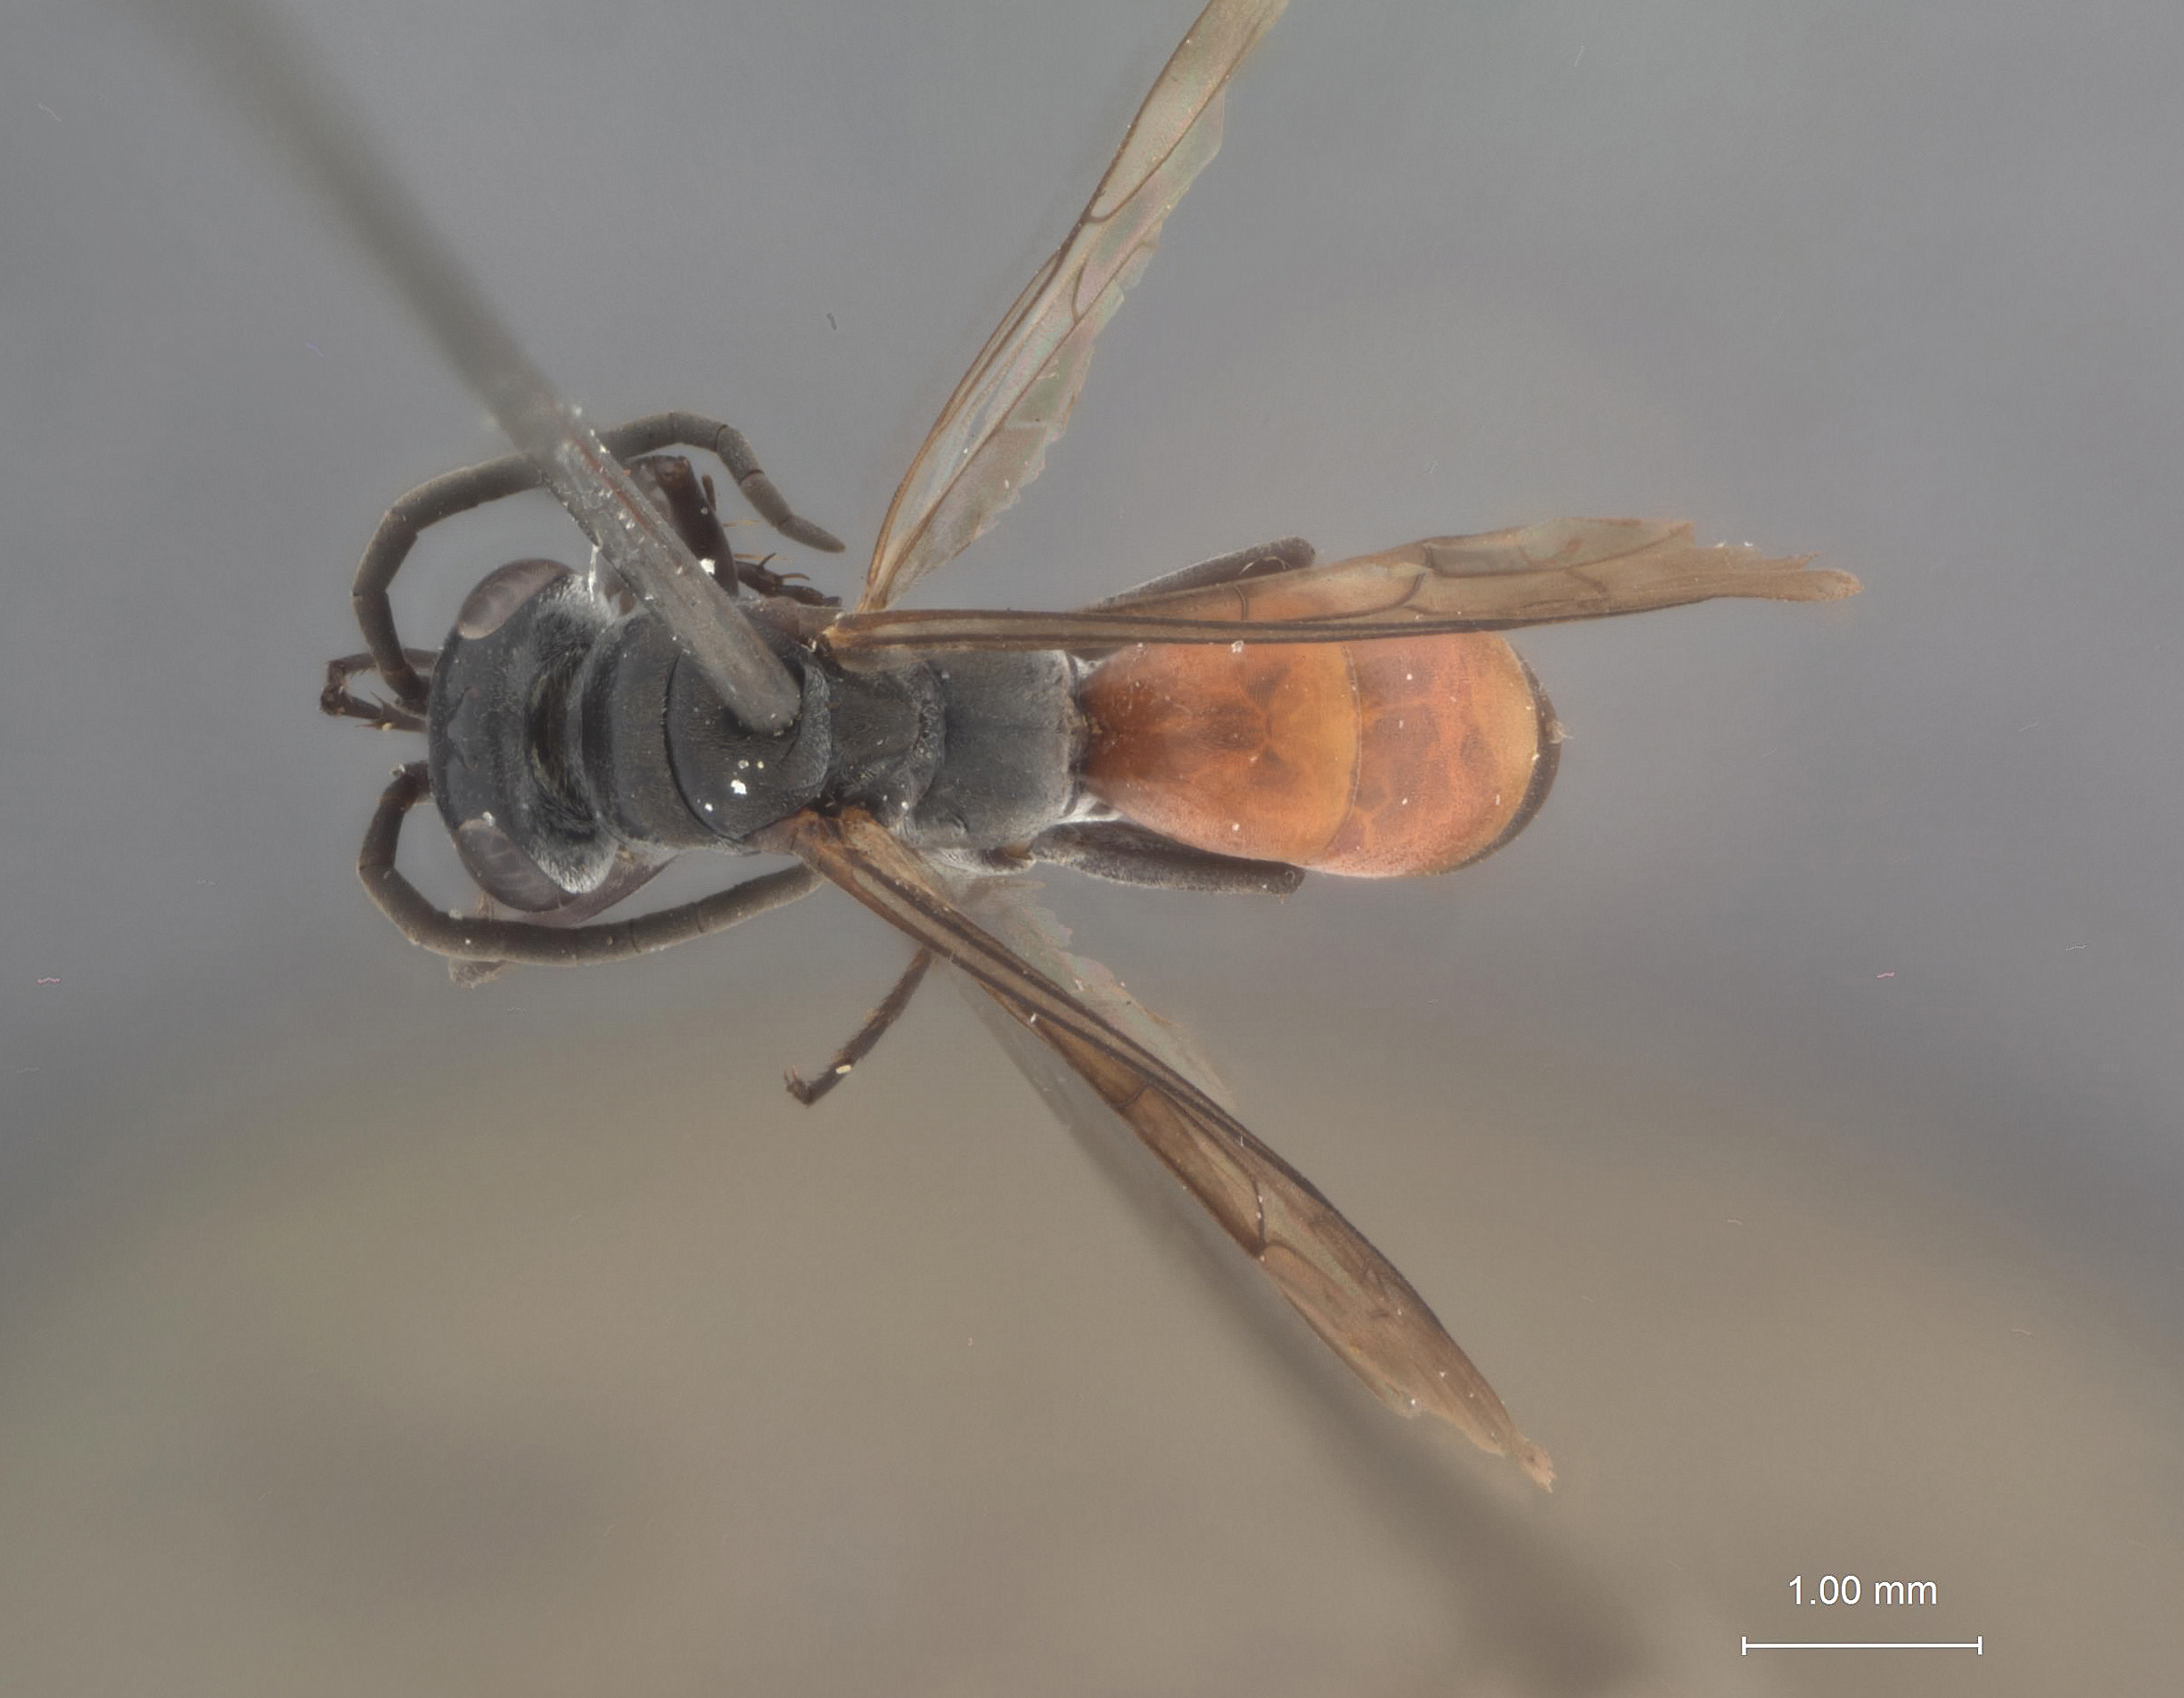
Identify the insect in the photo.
Evagetes taiwanus
